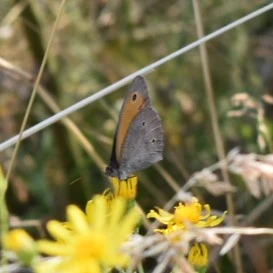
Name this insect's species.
Maniola jurtina
